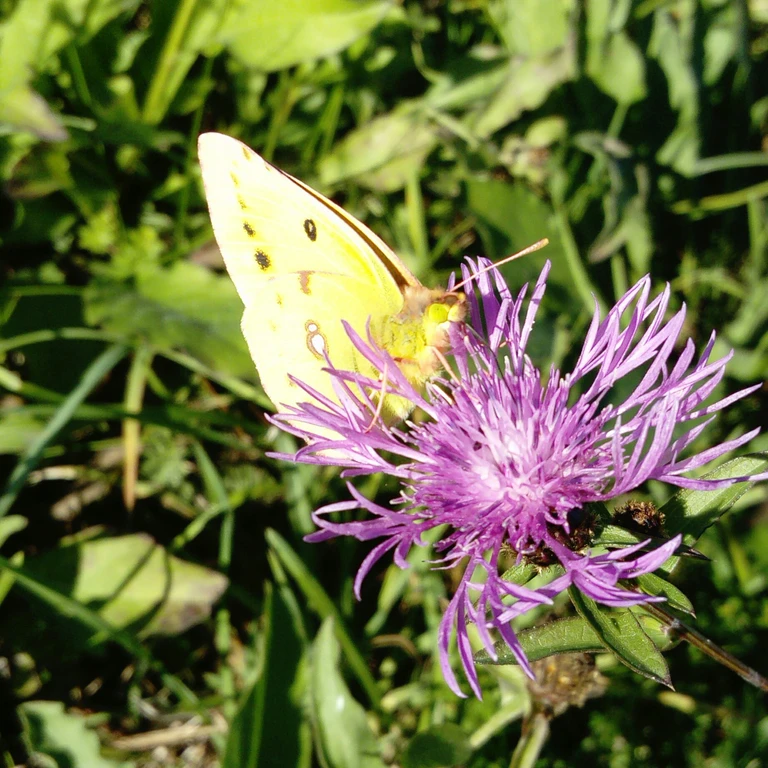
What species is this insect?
Colias croceus
